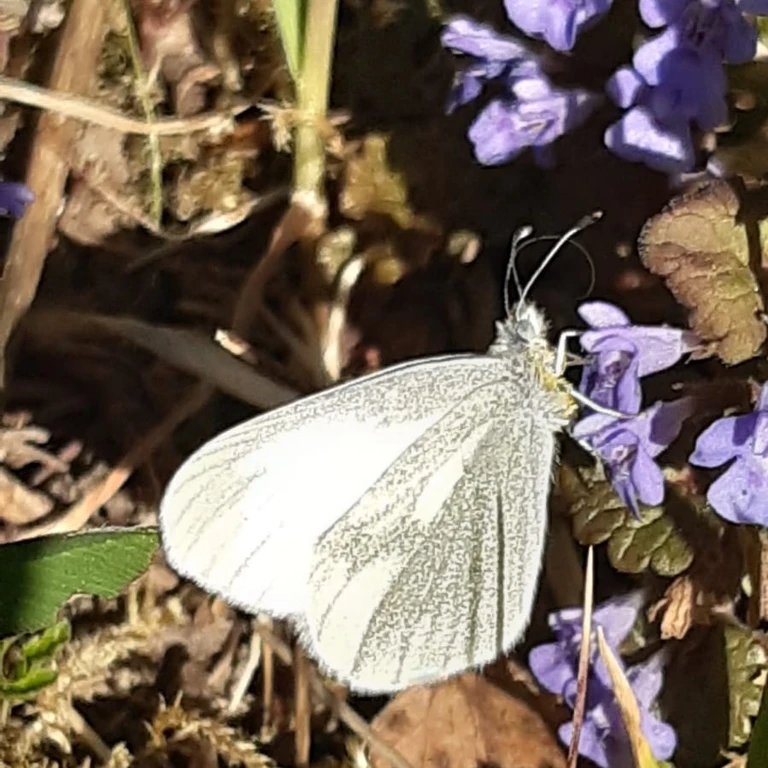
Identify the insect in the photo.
Leptidea sinapis/juvernica
